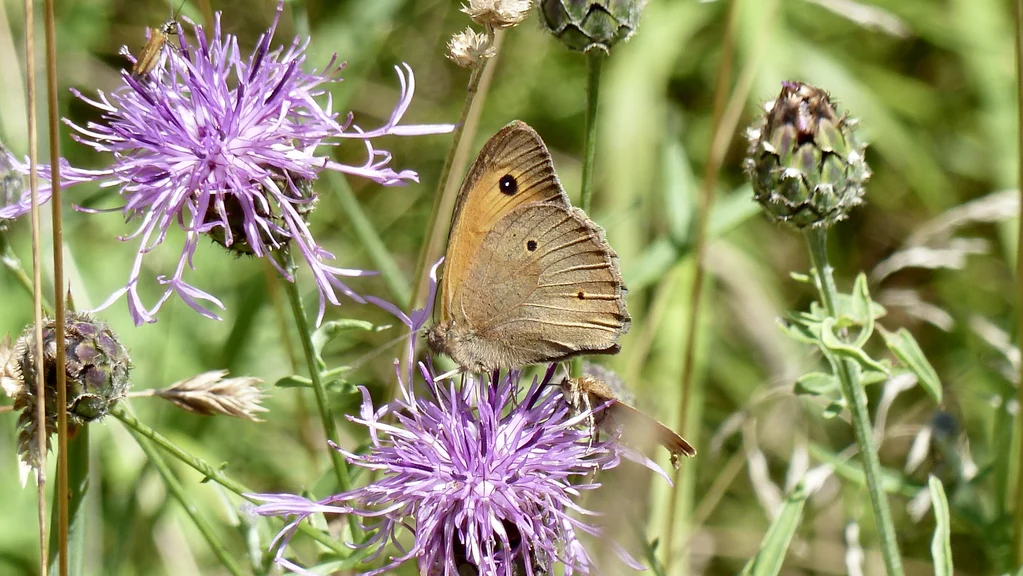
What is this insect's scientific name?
Maniola jurtina
